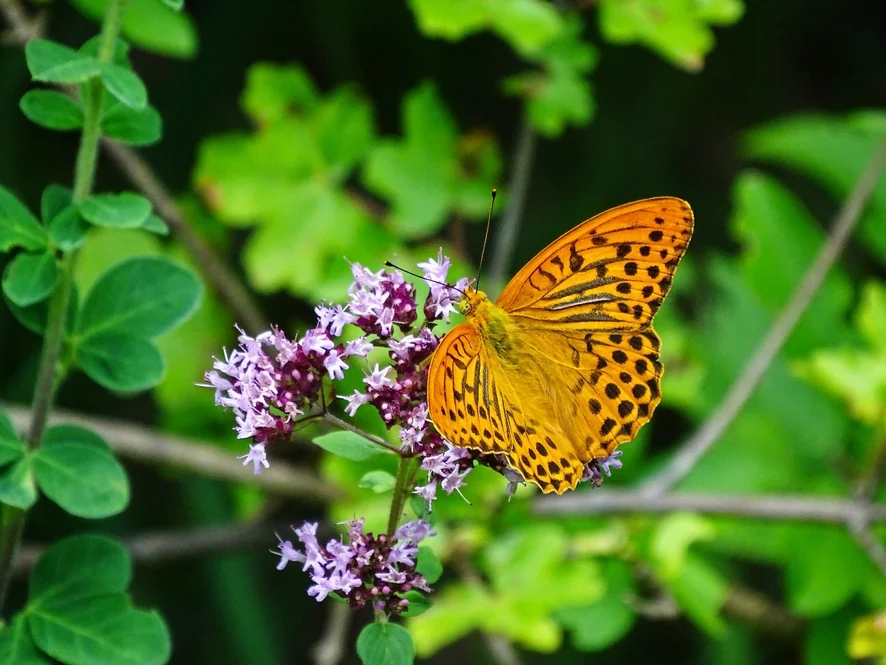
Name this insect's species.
Argynnis paphia
